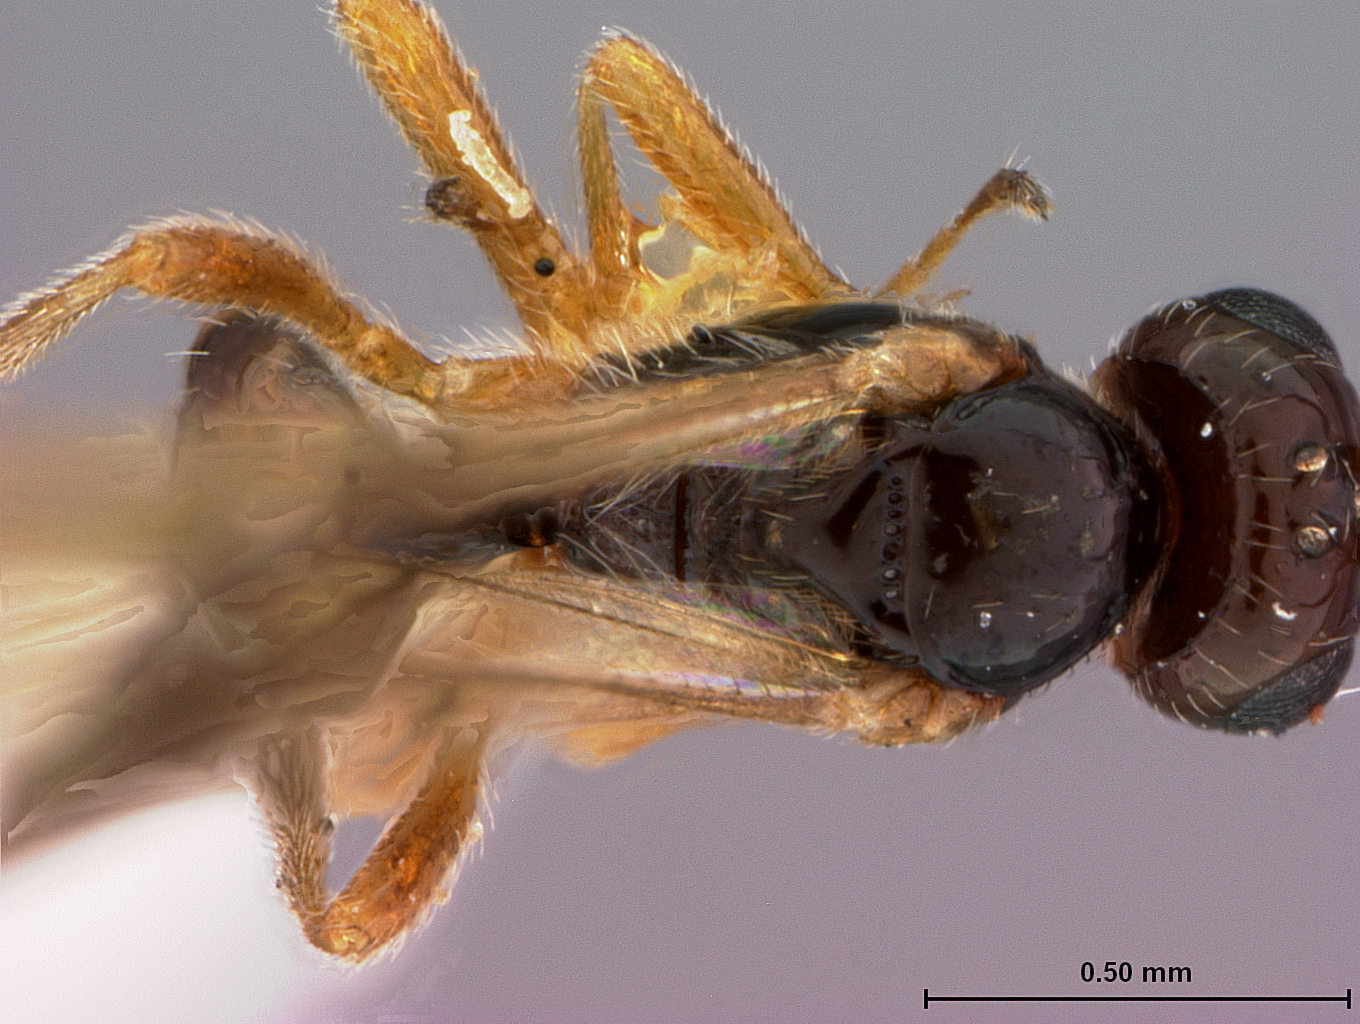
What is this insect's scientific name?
Opius pusilloides
